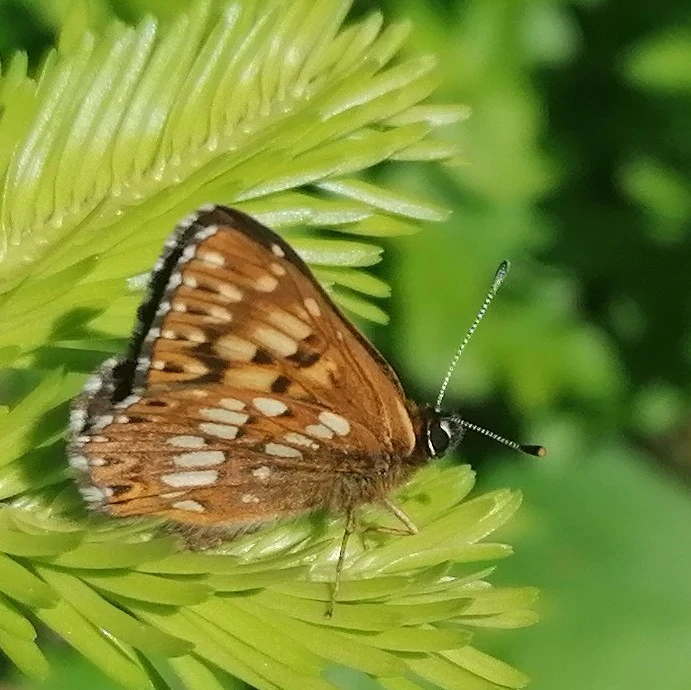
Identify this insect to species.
Hamearis lucina
